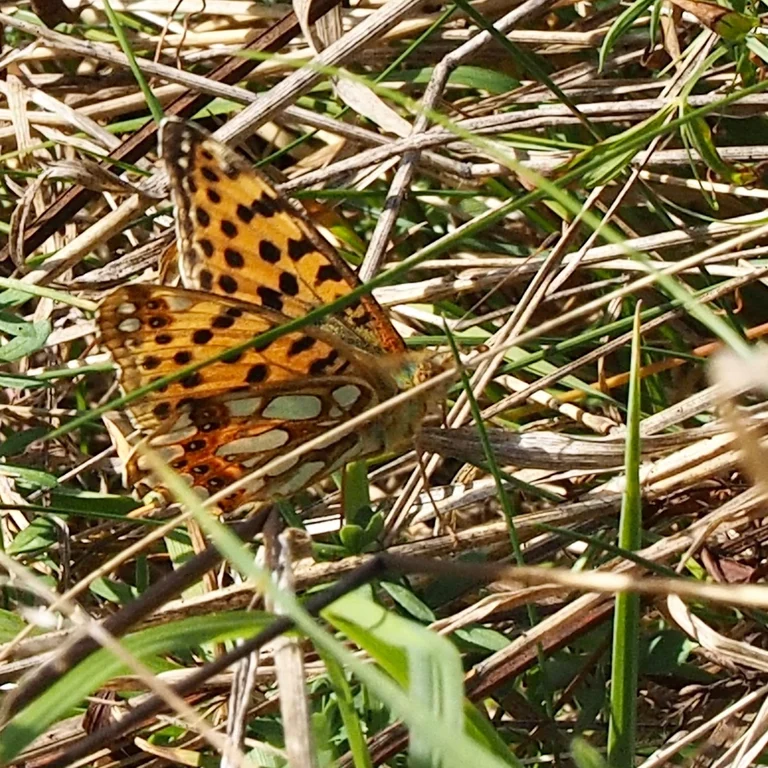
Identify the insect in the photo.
Issoria lathonia
